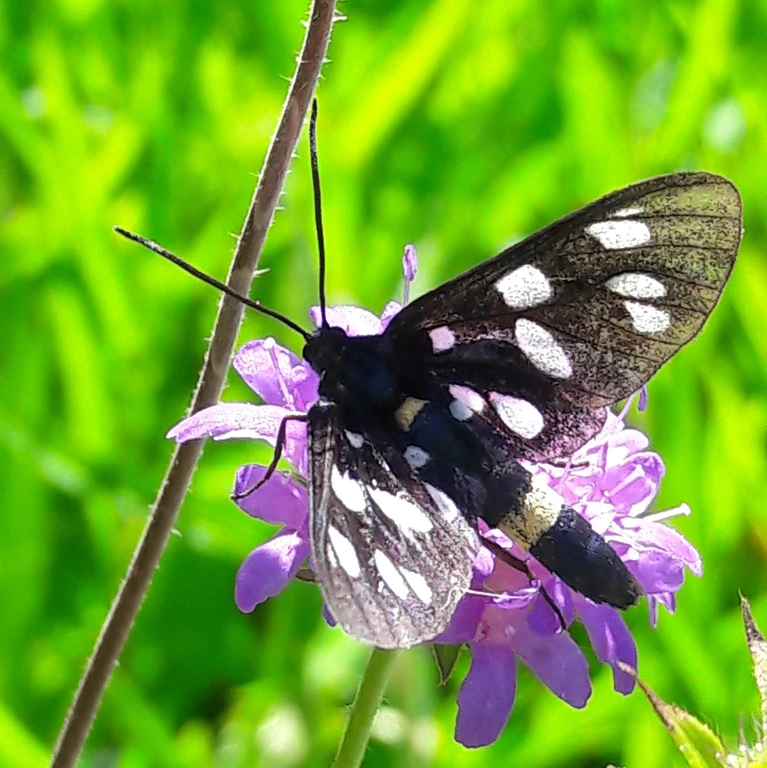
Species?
Amata phegea
